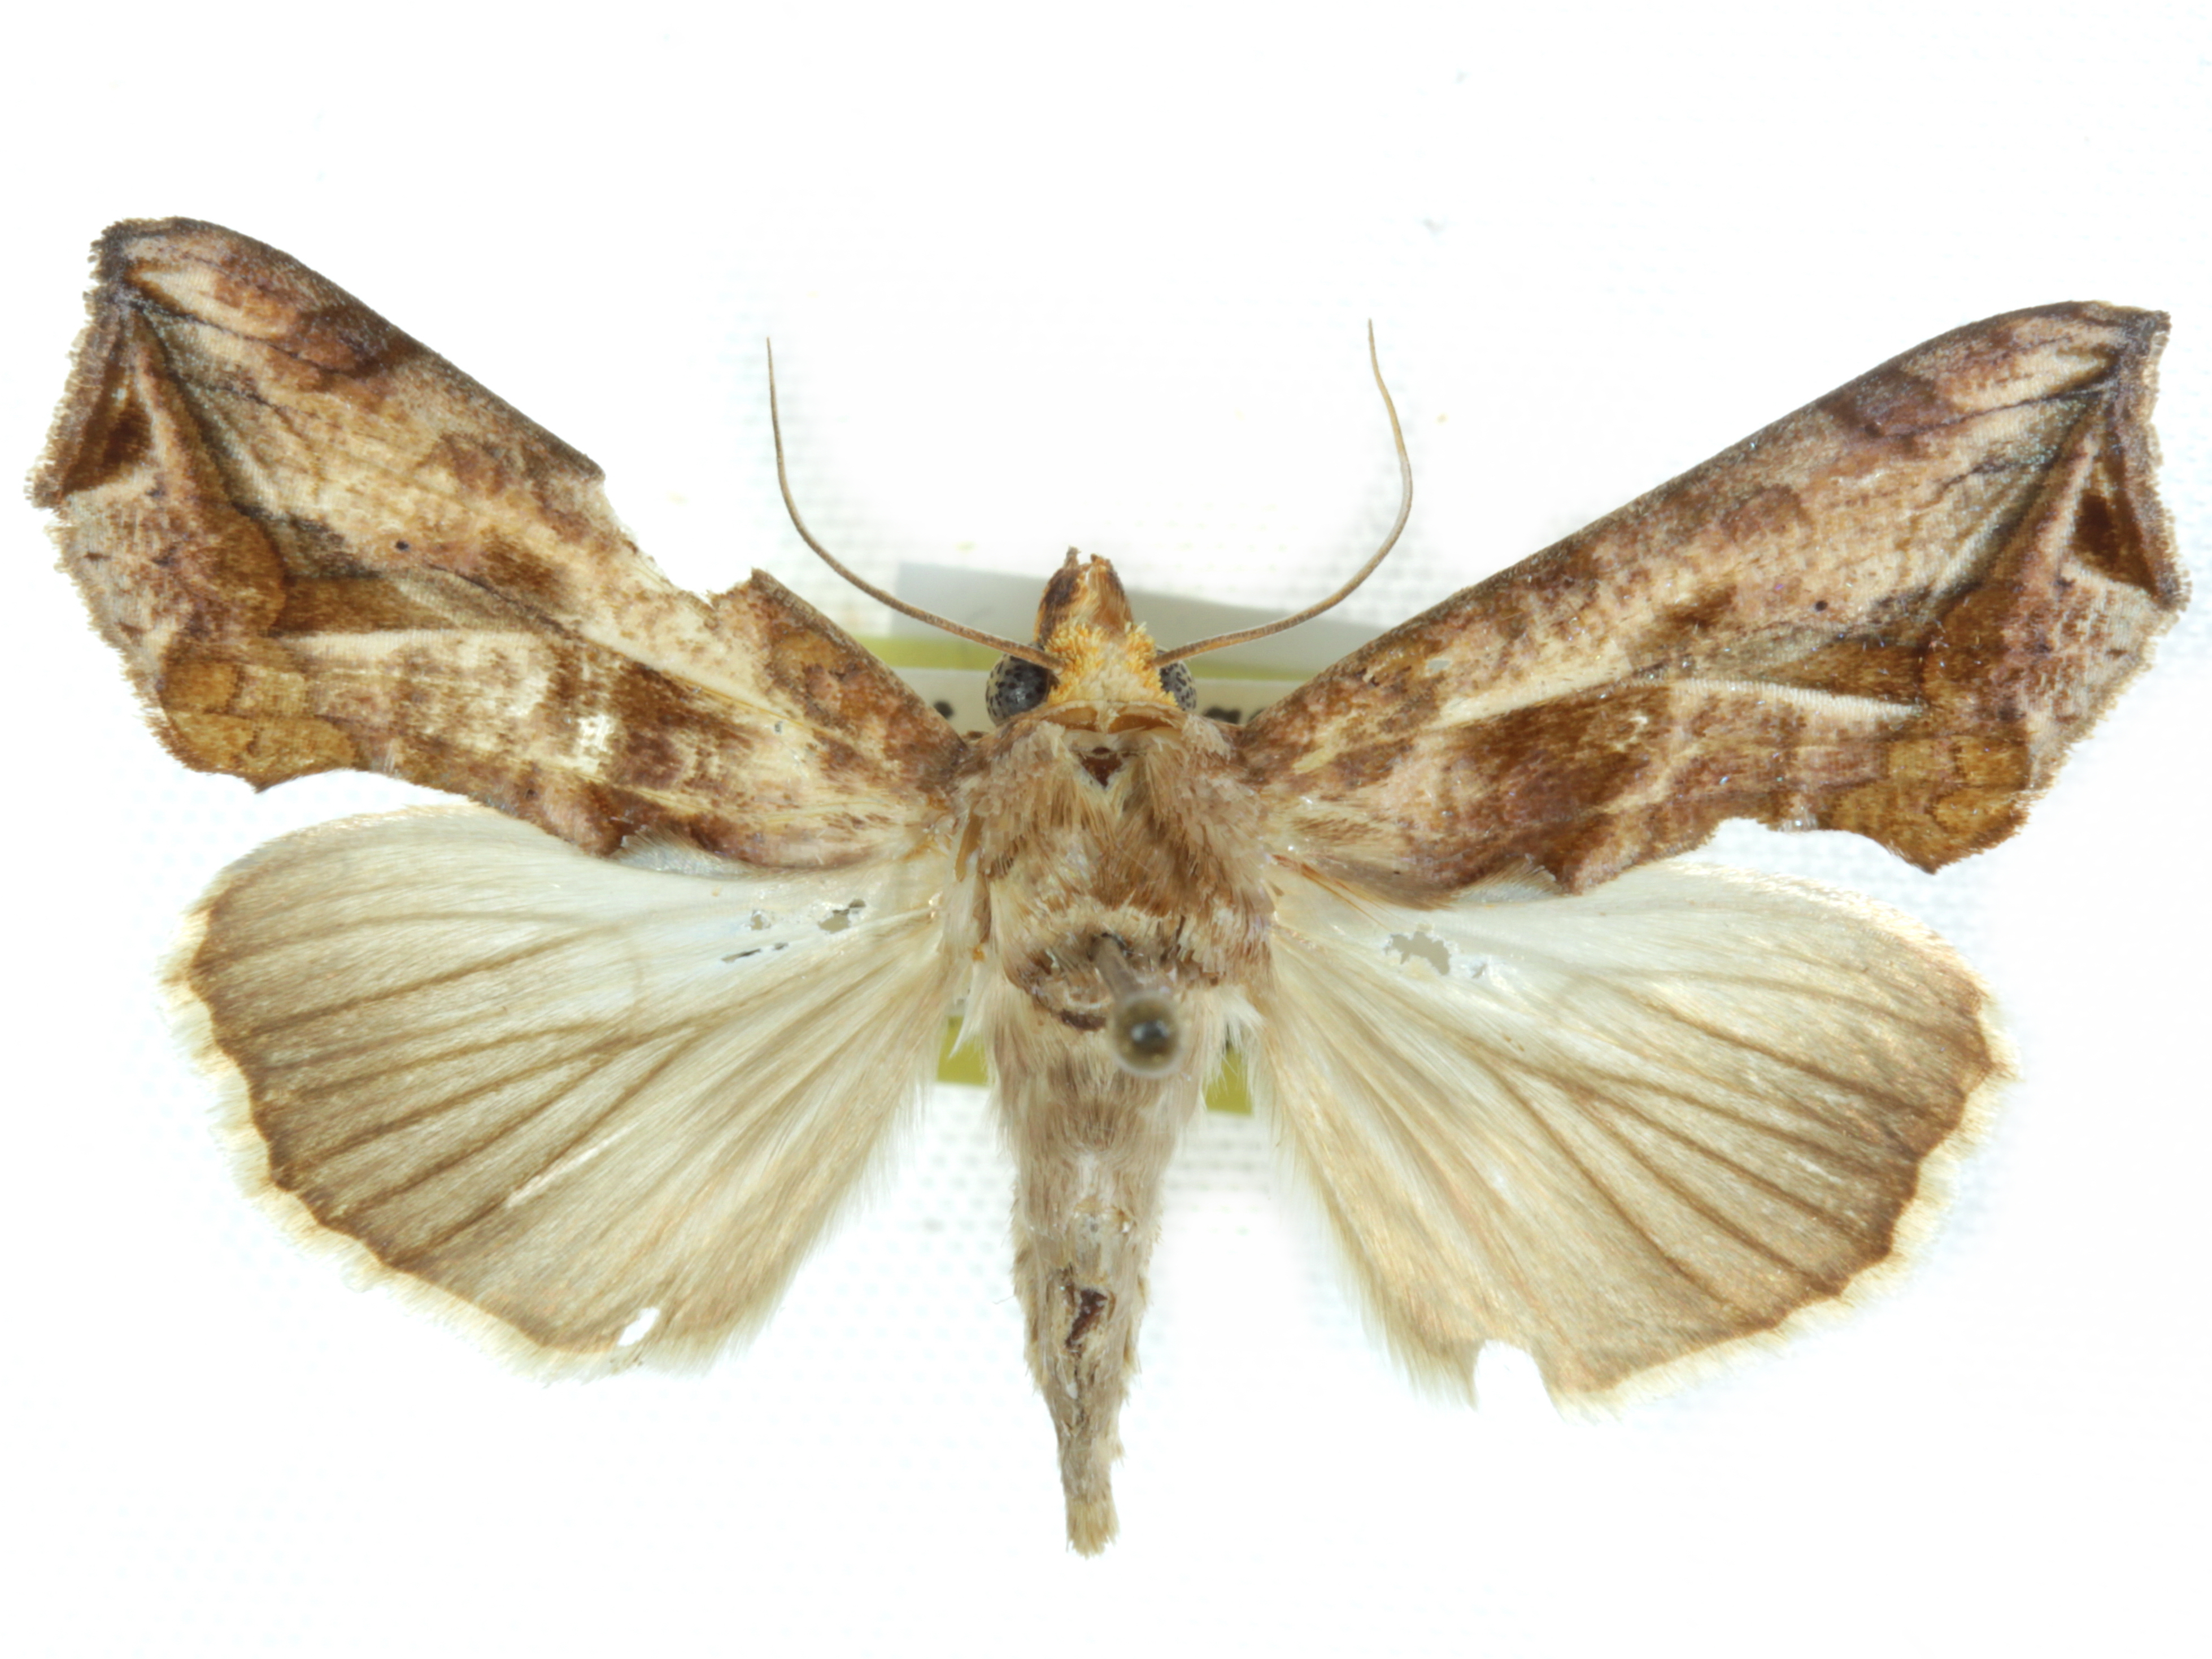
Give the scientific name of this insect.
Calpe emarginata
